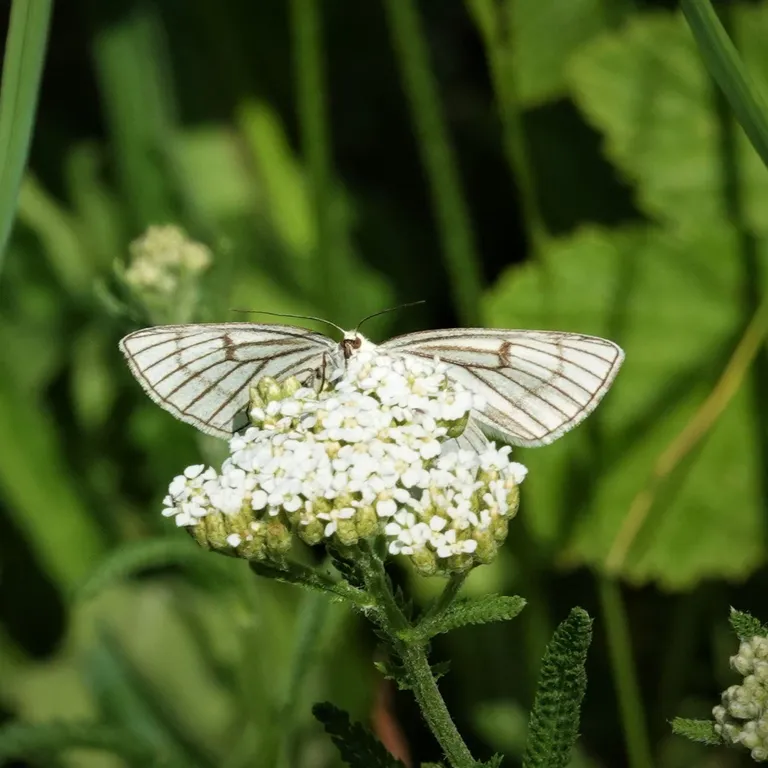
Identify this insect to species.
Siona lineata
